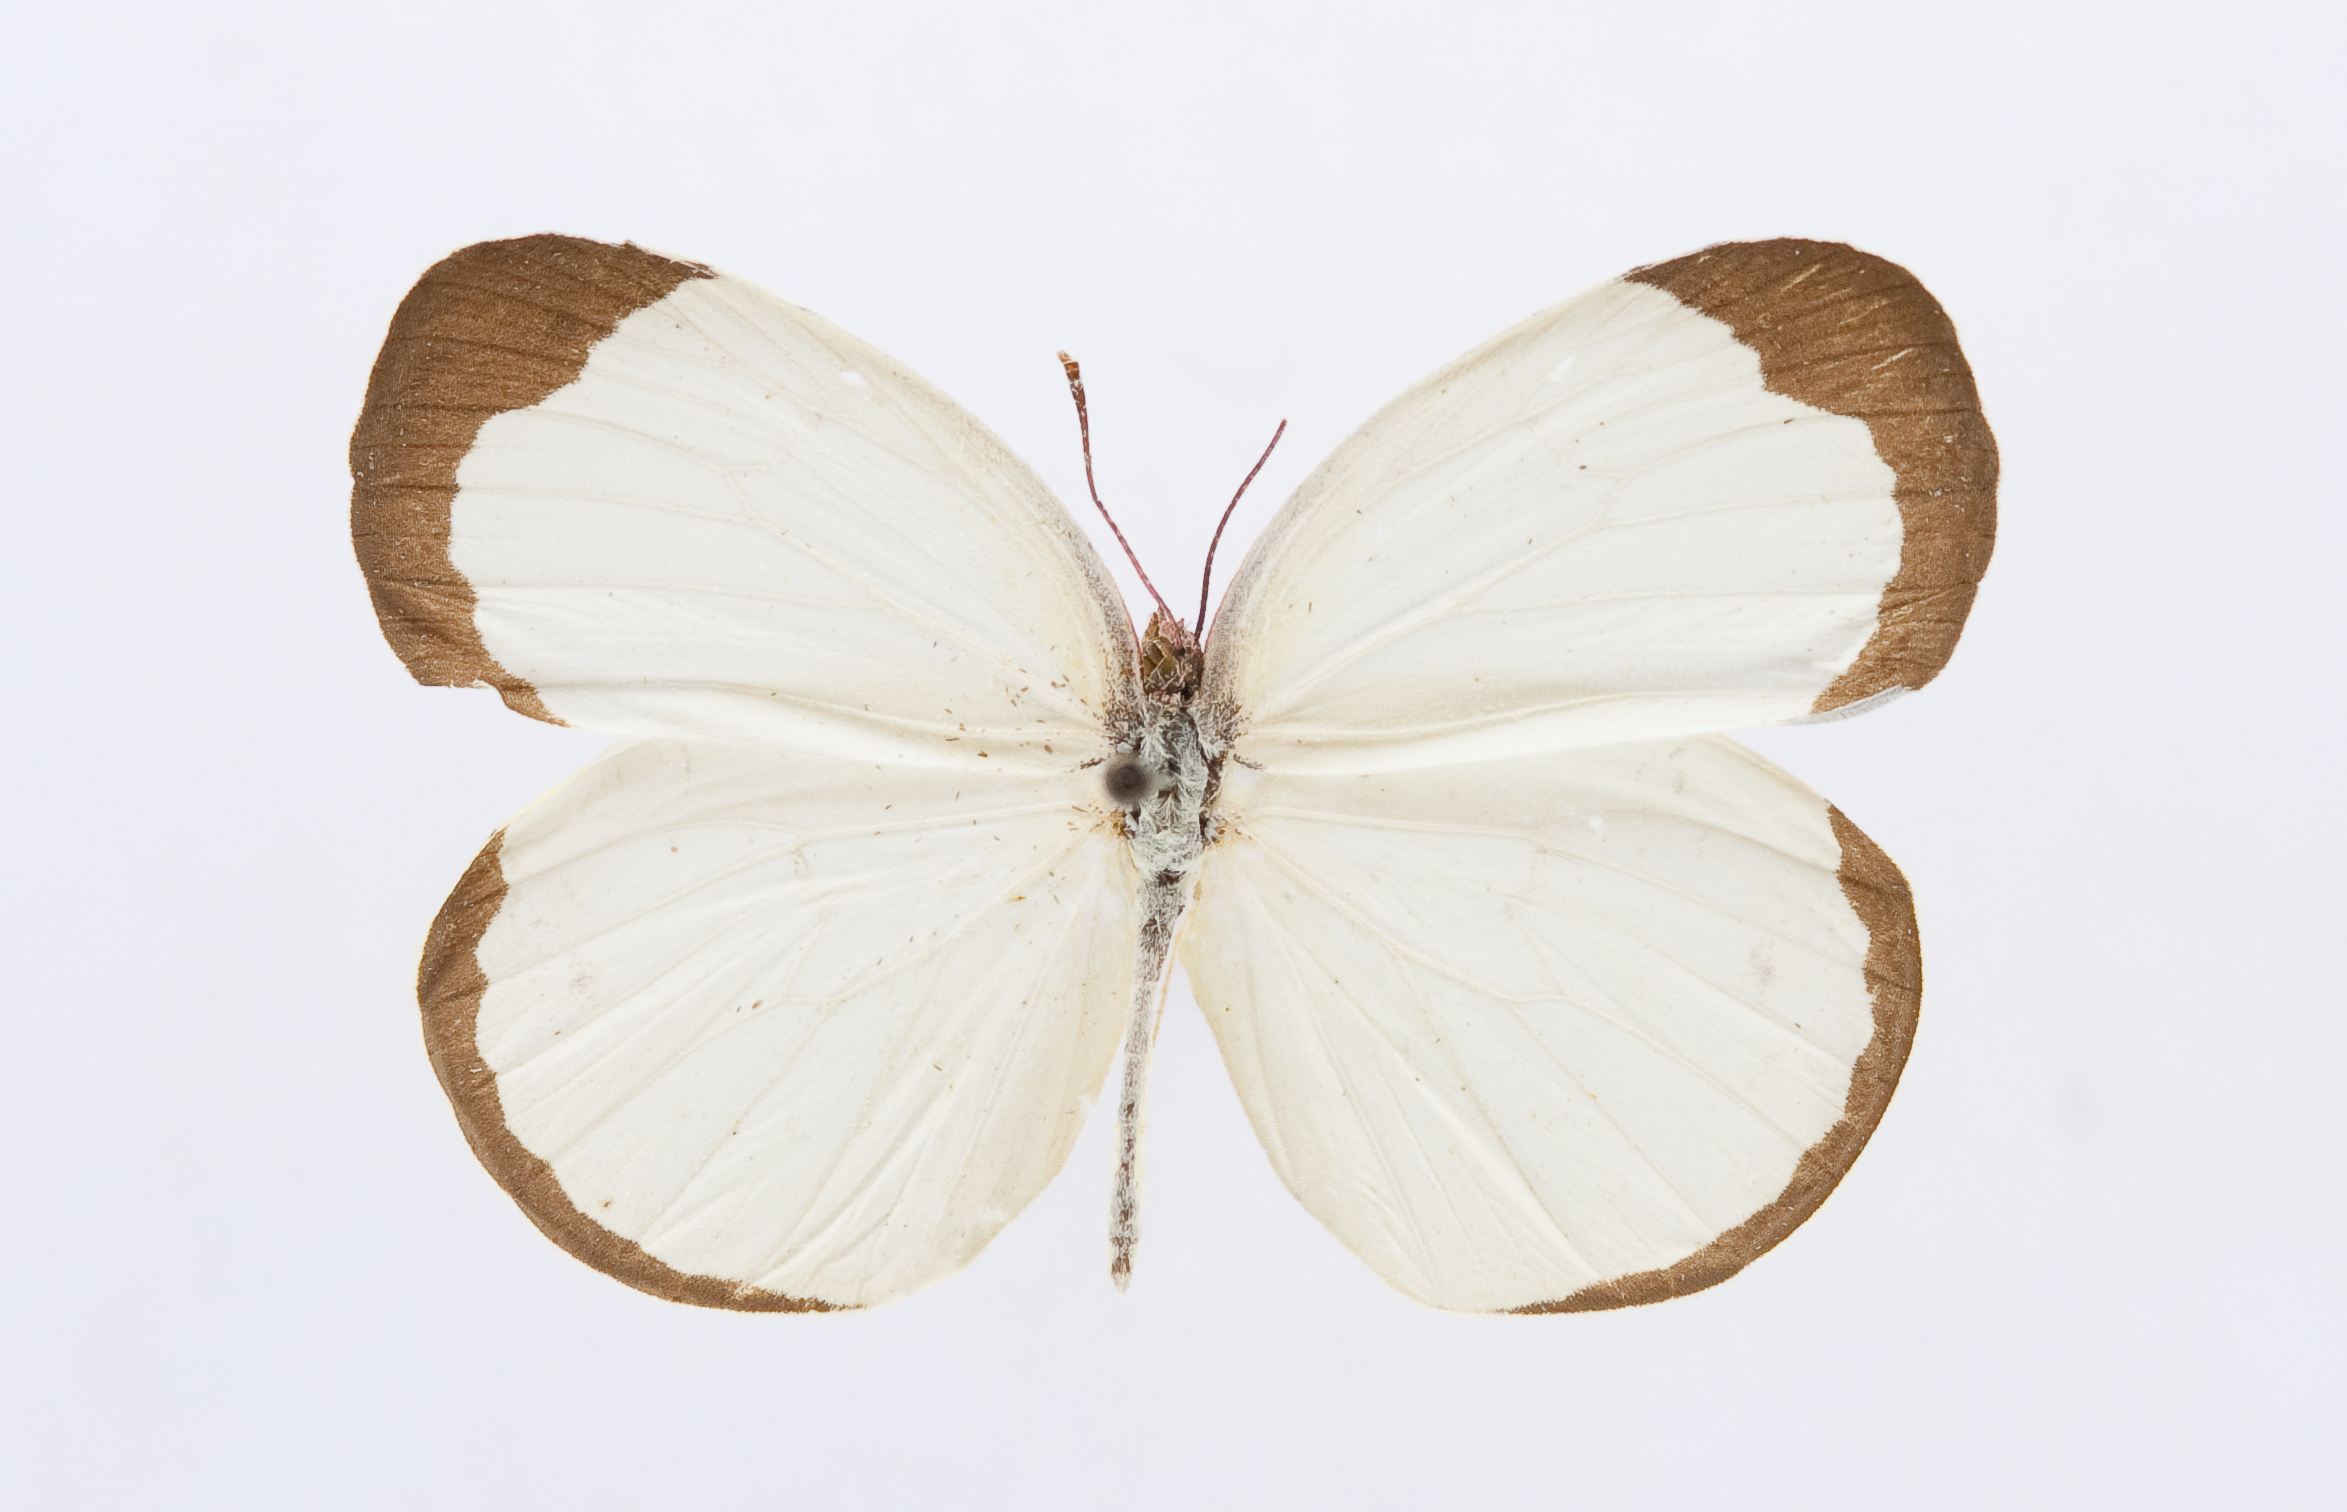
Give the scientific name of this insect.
Pyrisitia messalina
